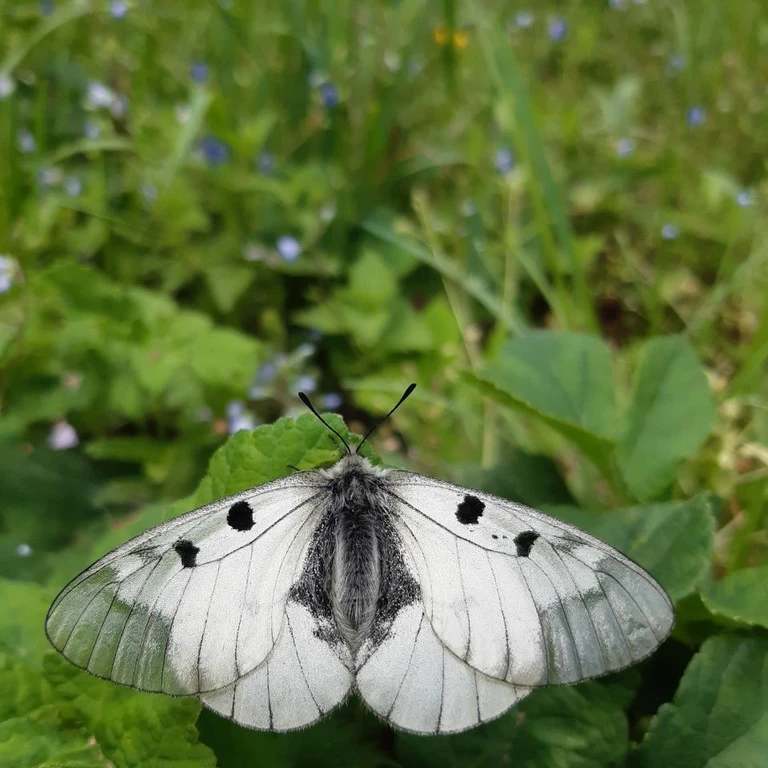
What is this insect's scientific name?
Parnassius mnemosyne
